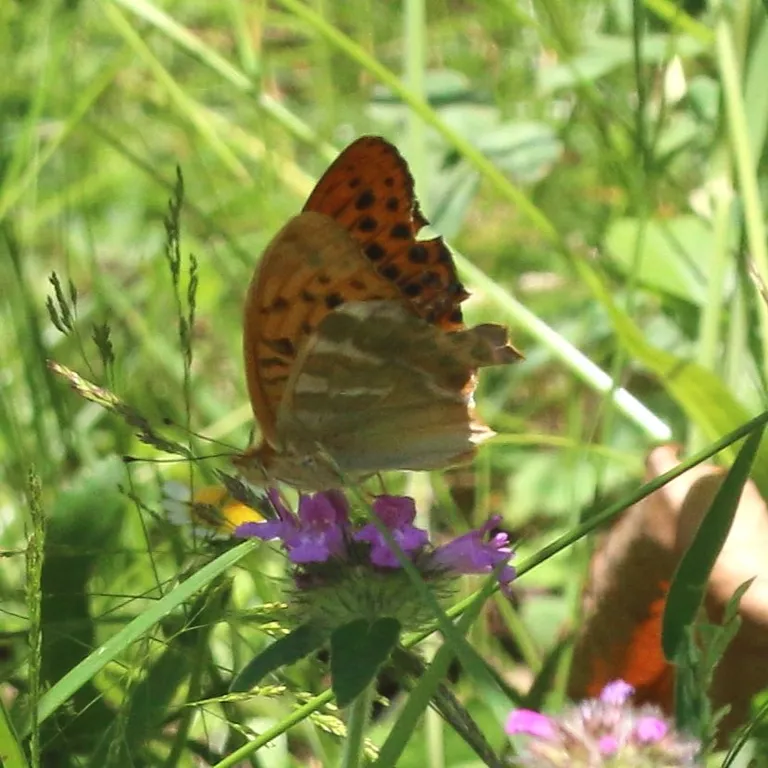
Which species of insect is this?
Argynnis paphia
